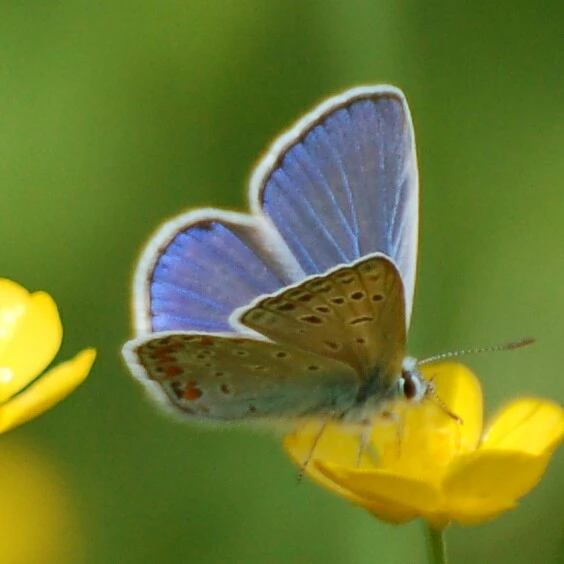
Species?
Polyommatus icarus
